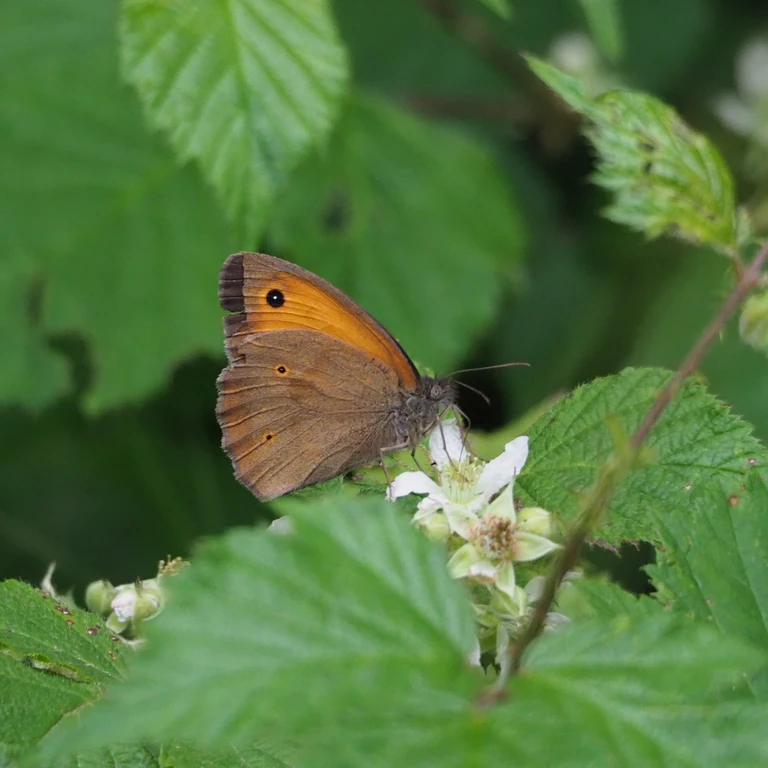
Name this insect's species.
Maniola jurtina
